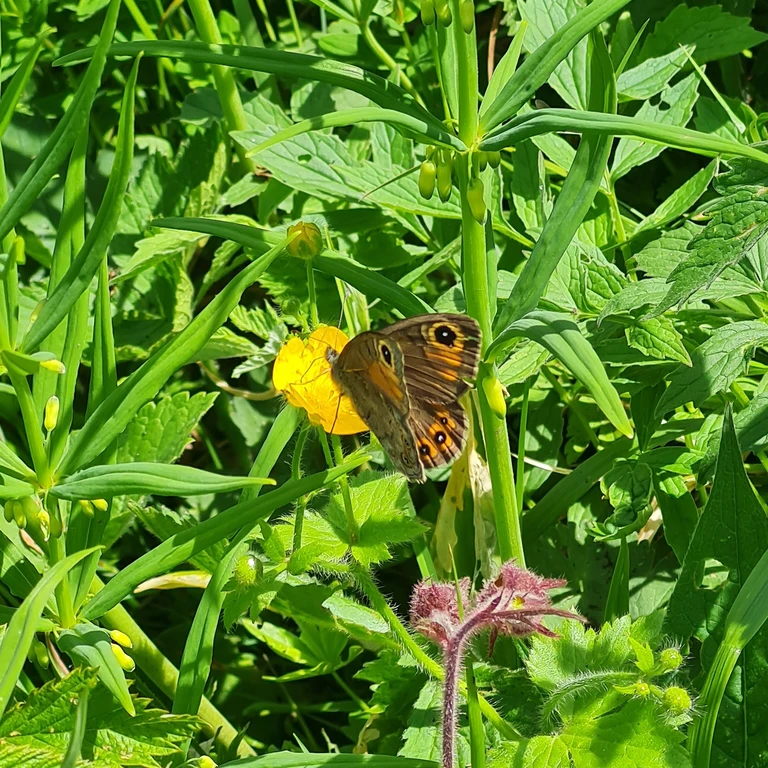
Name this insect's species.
Lasiommata maera (also Pararge maera)
